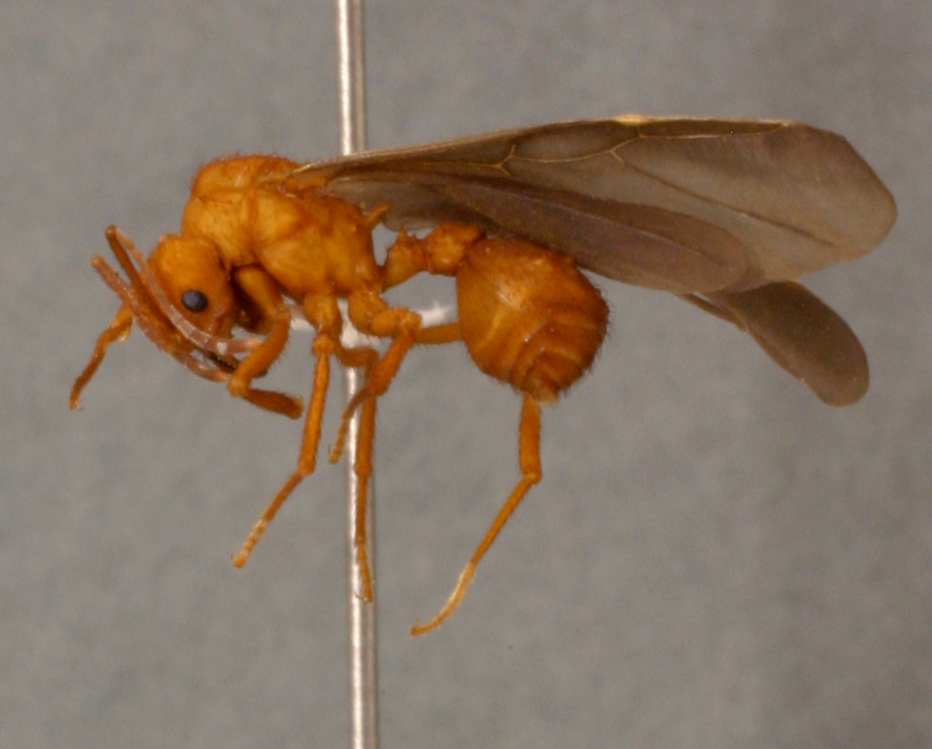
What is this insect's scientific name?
Acromyrmex insinuator
